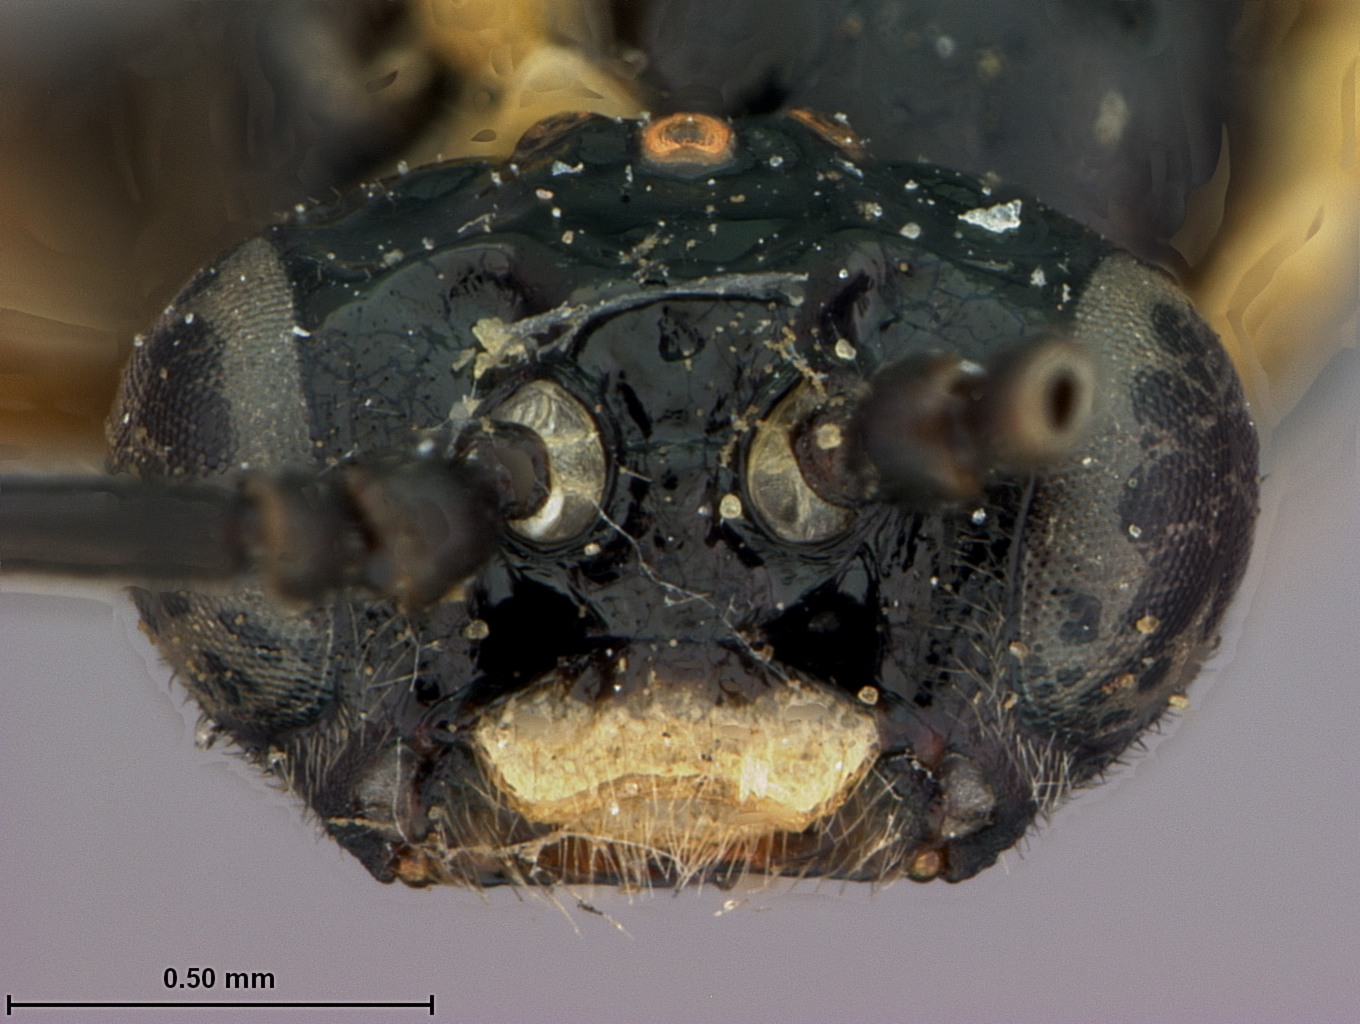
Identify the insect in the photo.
Hemitaxonus japonicus
